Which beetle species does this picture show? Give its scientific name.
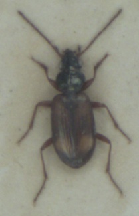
Bembidion saxatile
